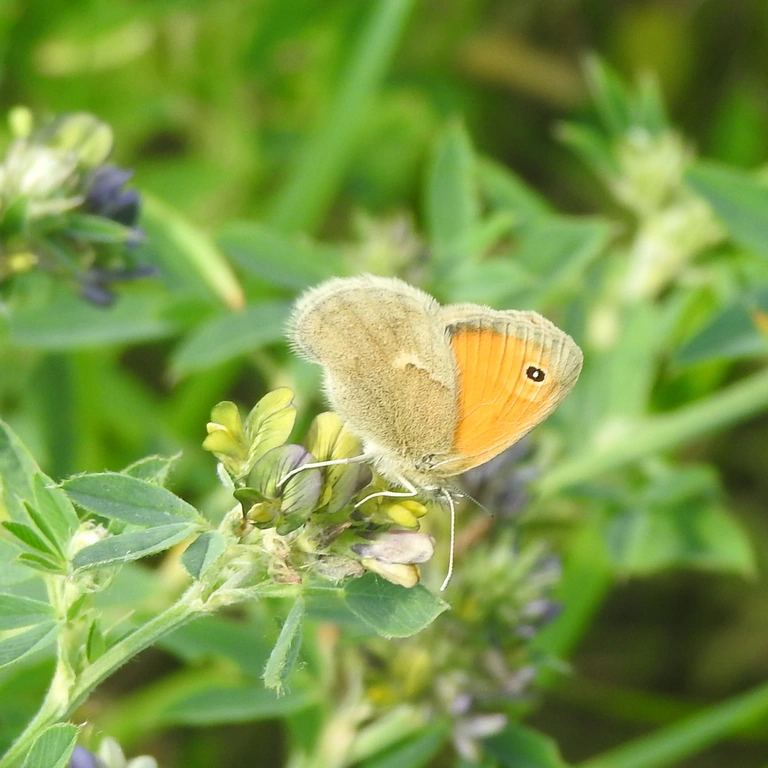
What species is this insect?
Coenonympha pamphilus
